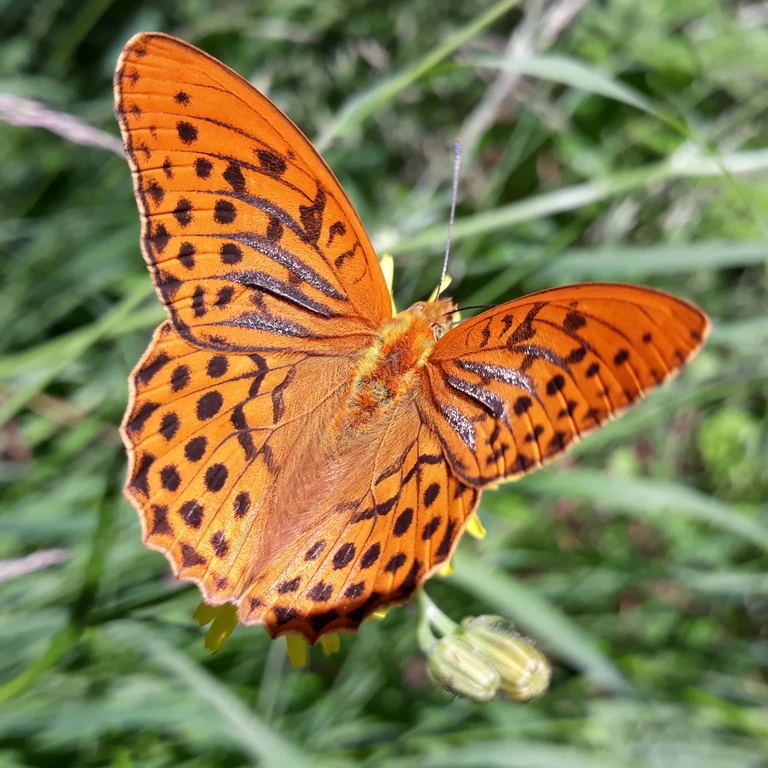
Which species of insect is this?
Argynnis paphia
